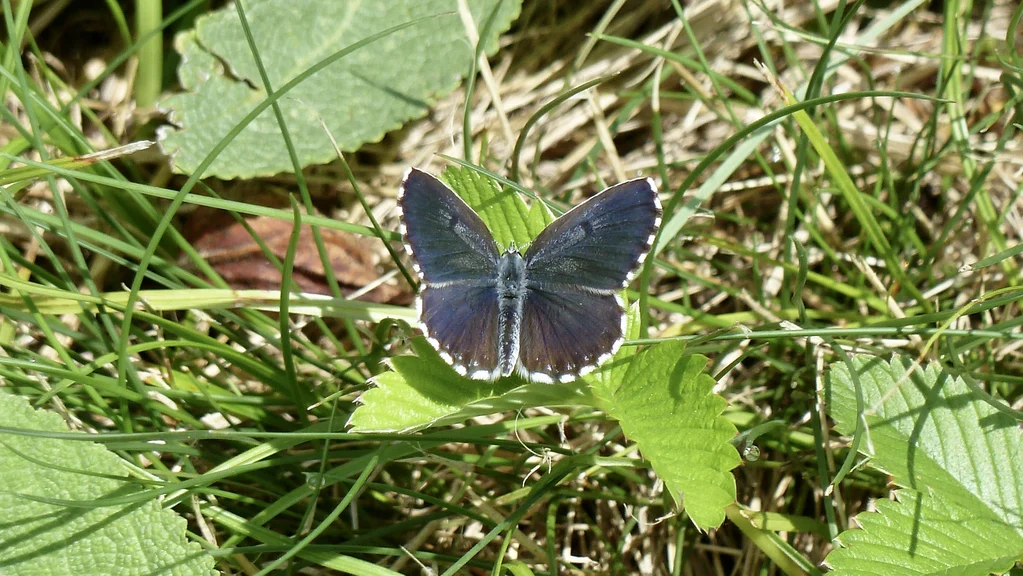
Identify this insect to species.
Scolitantides orion
